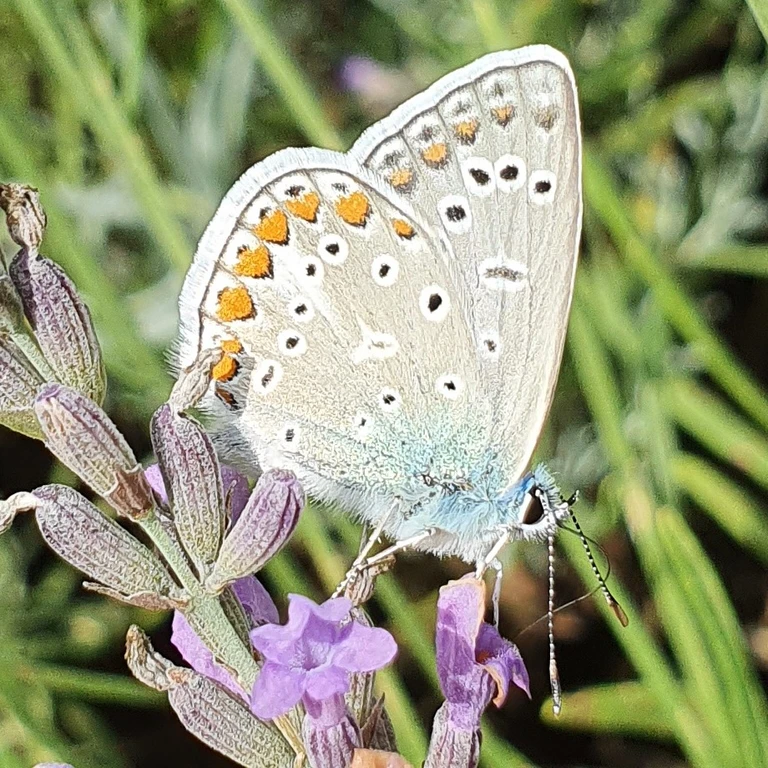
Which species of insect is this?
Polyommatus icarus
